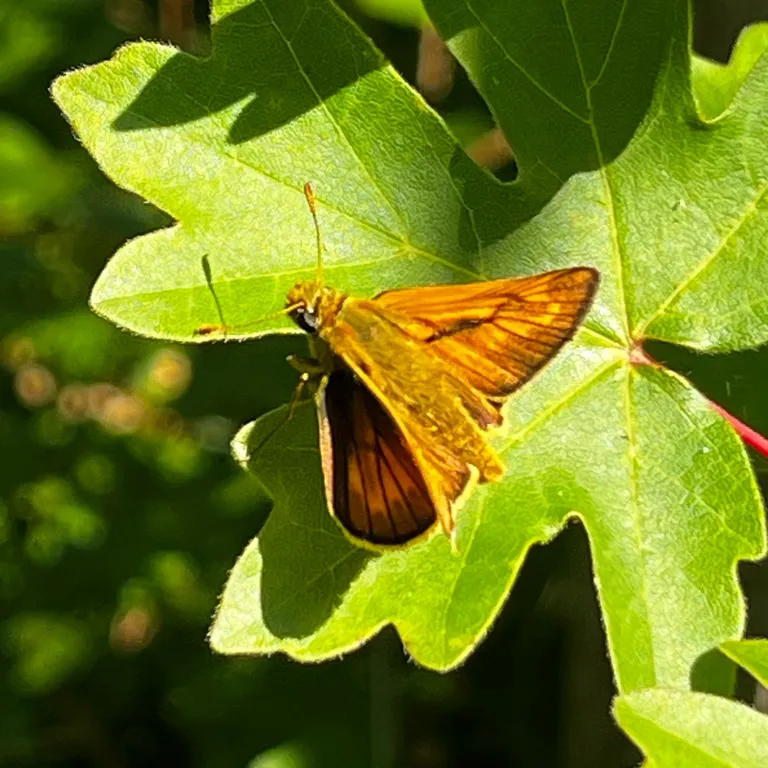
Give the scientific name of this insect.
Ochlodes sylvanus (also Ochlodes venata)
